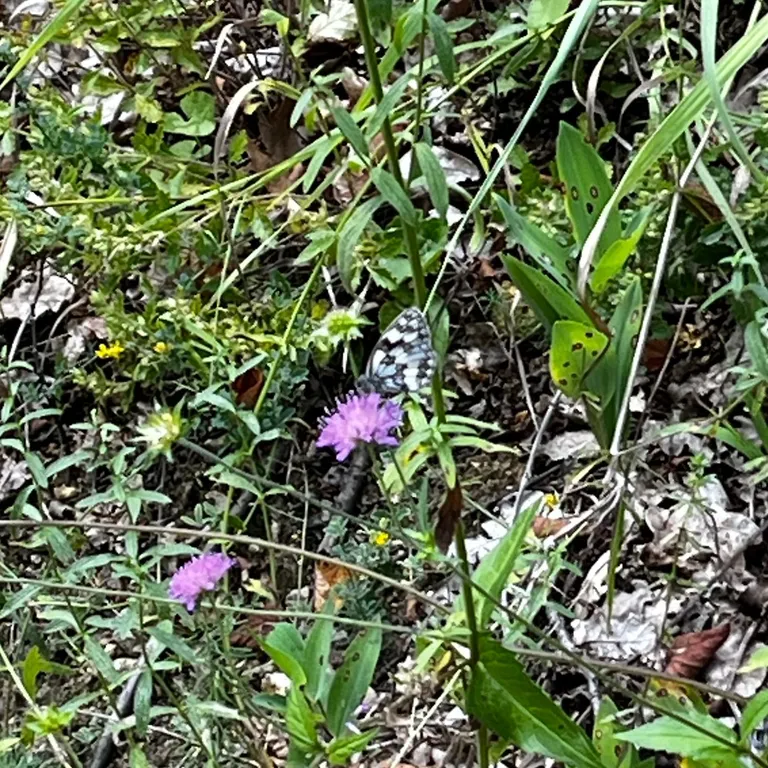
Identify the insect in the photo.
Melanargia galathea
